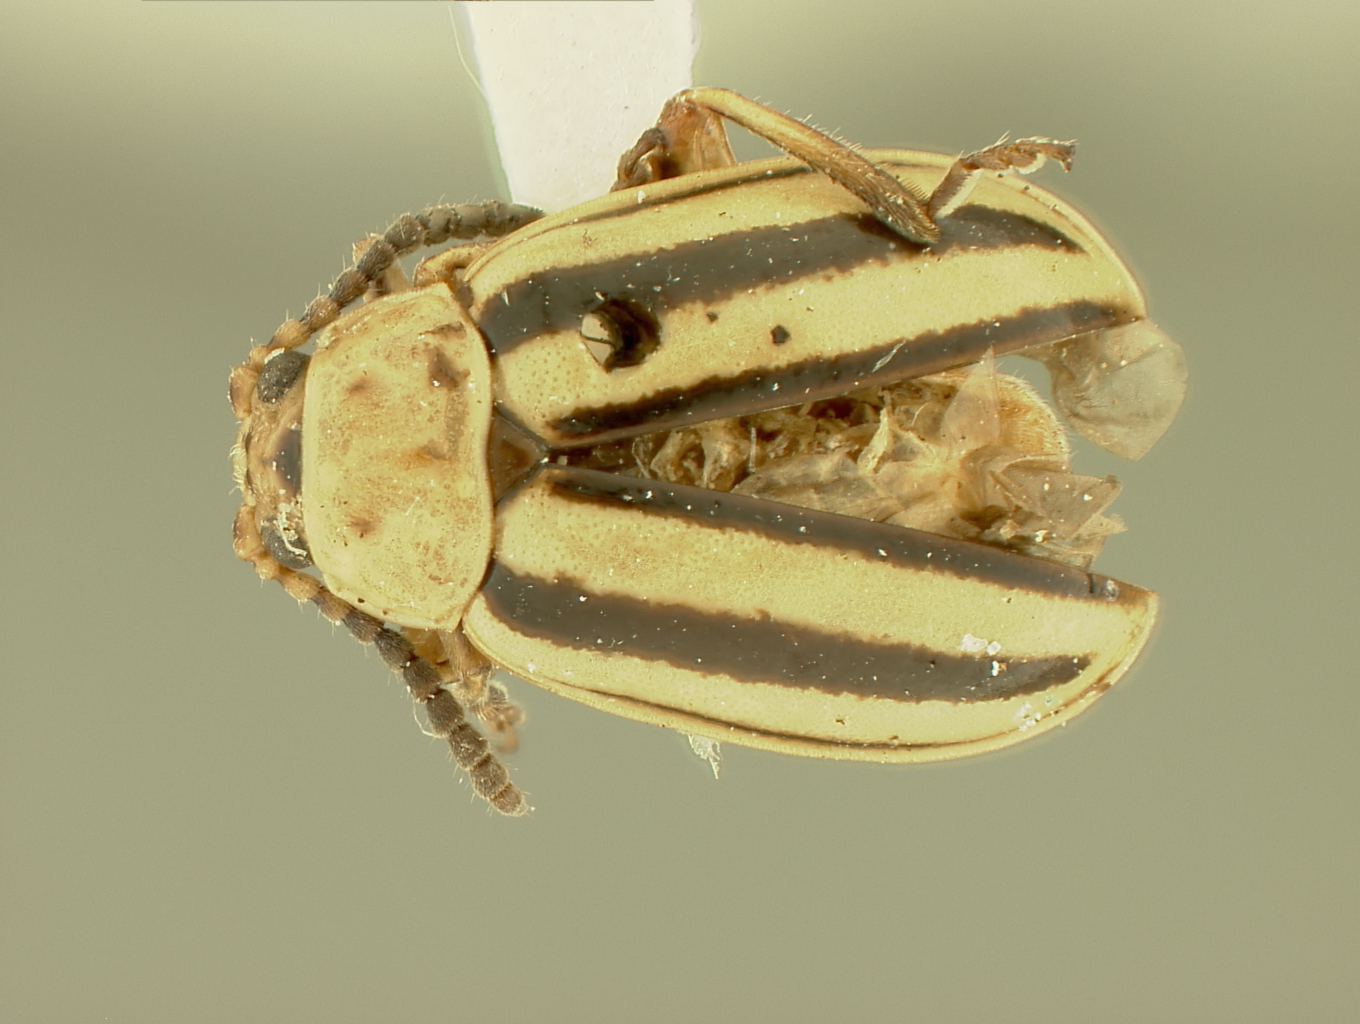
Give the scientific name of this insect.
Disonycha sapucayensis
